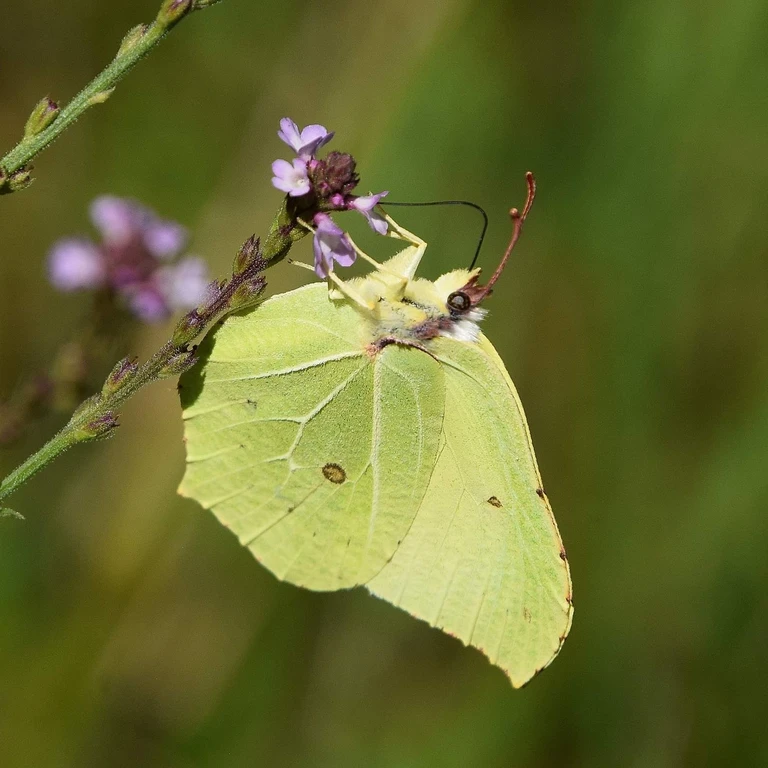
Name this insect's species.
Gonepteryx rhamni
